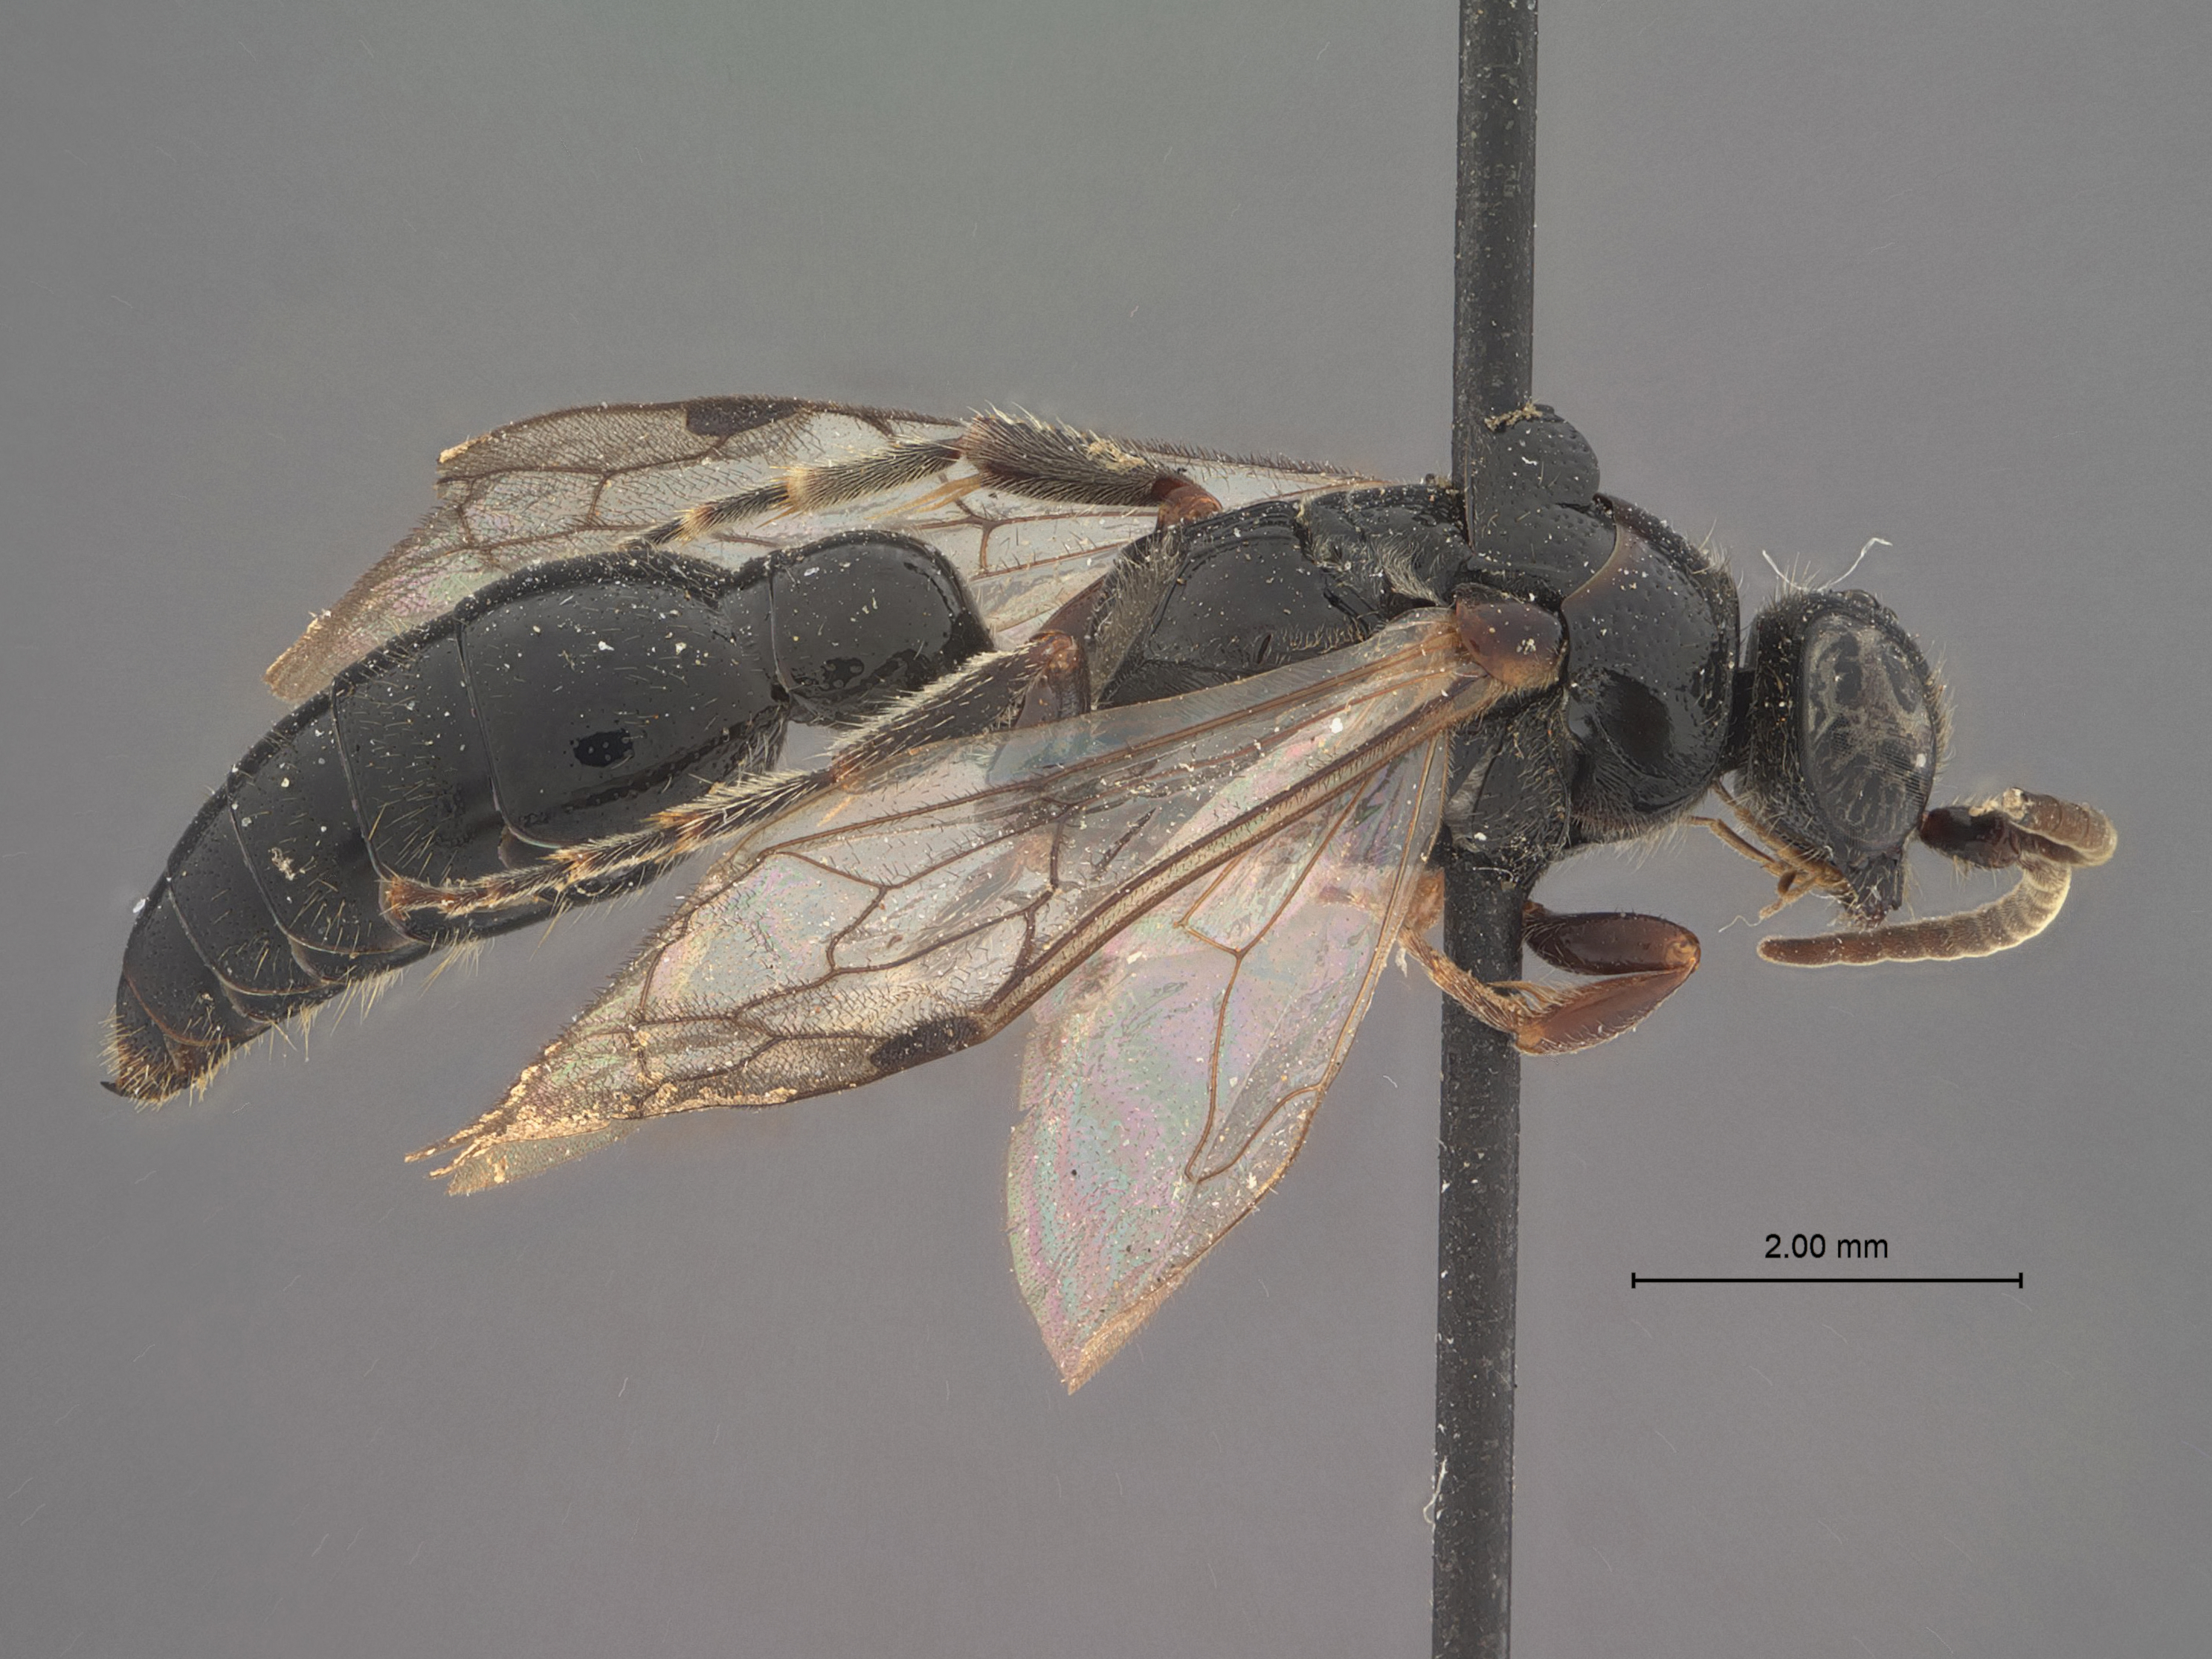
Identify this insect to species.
Tiphia singularis
